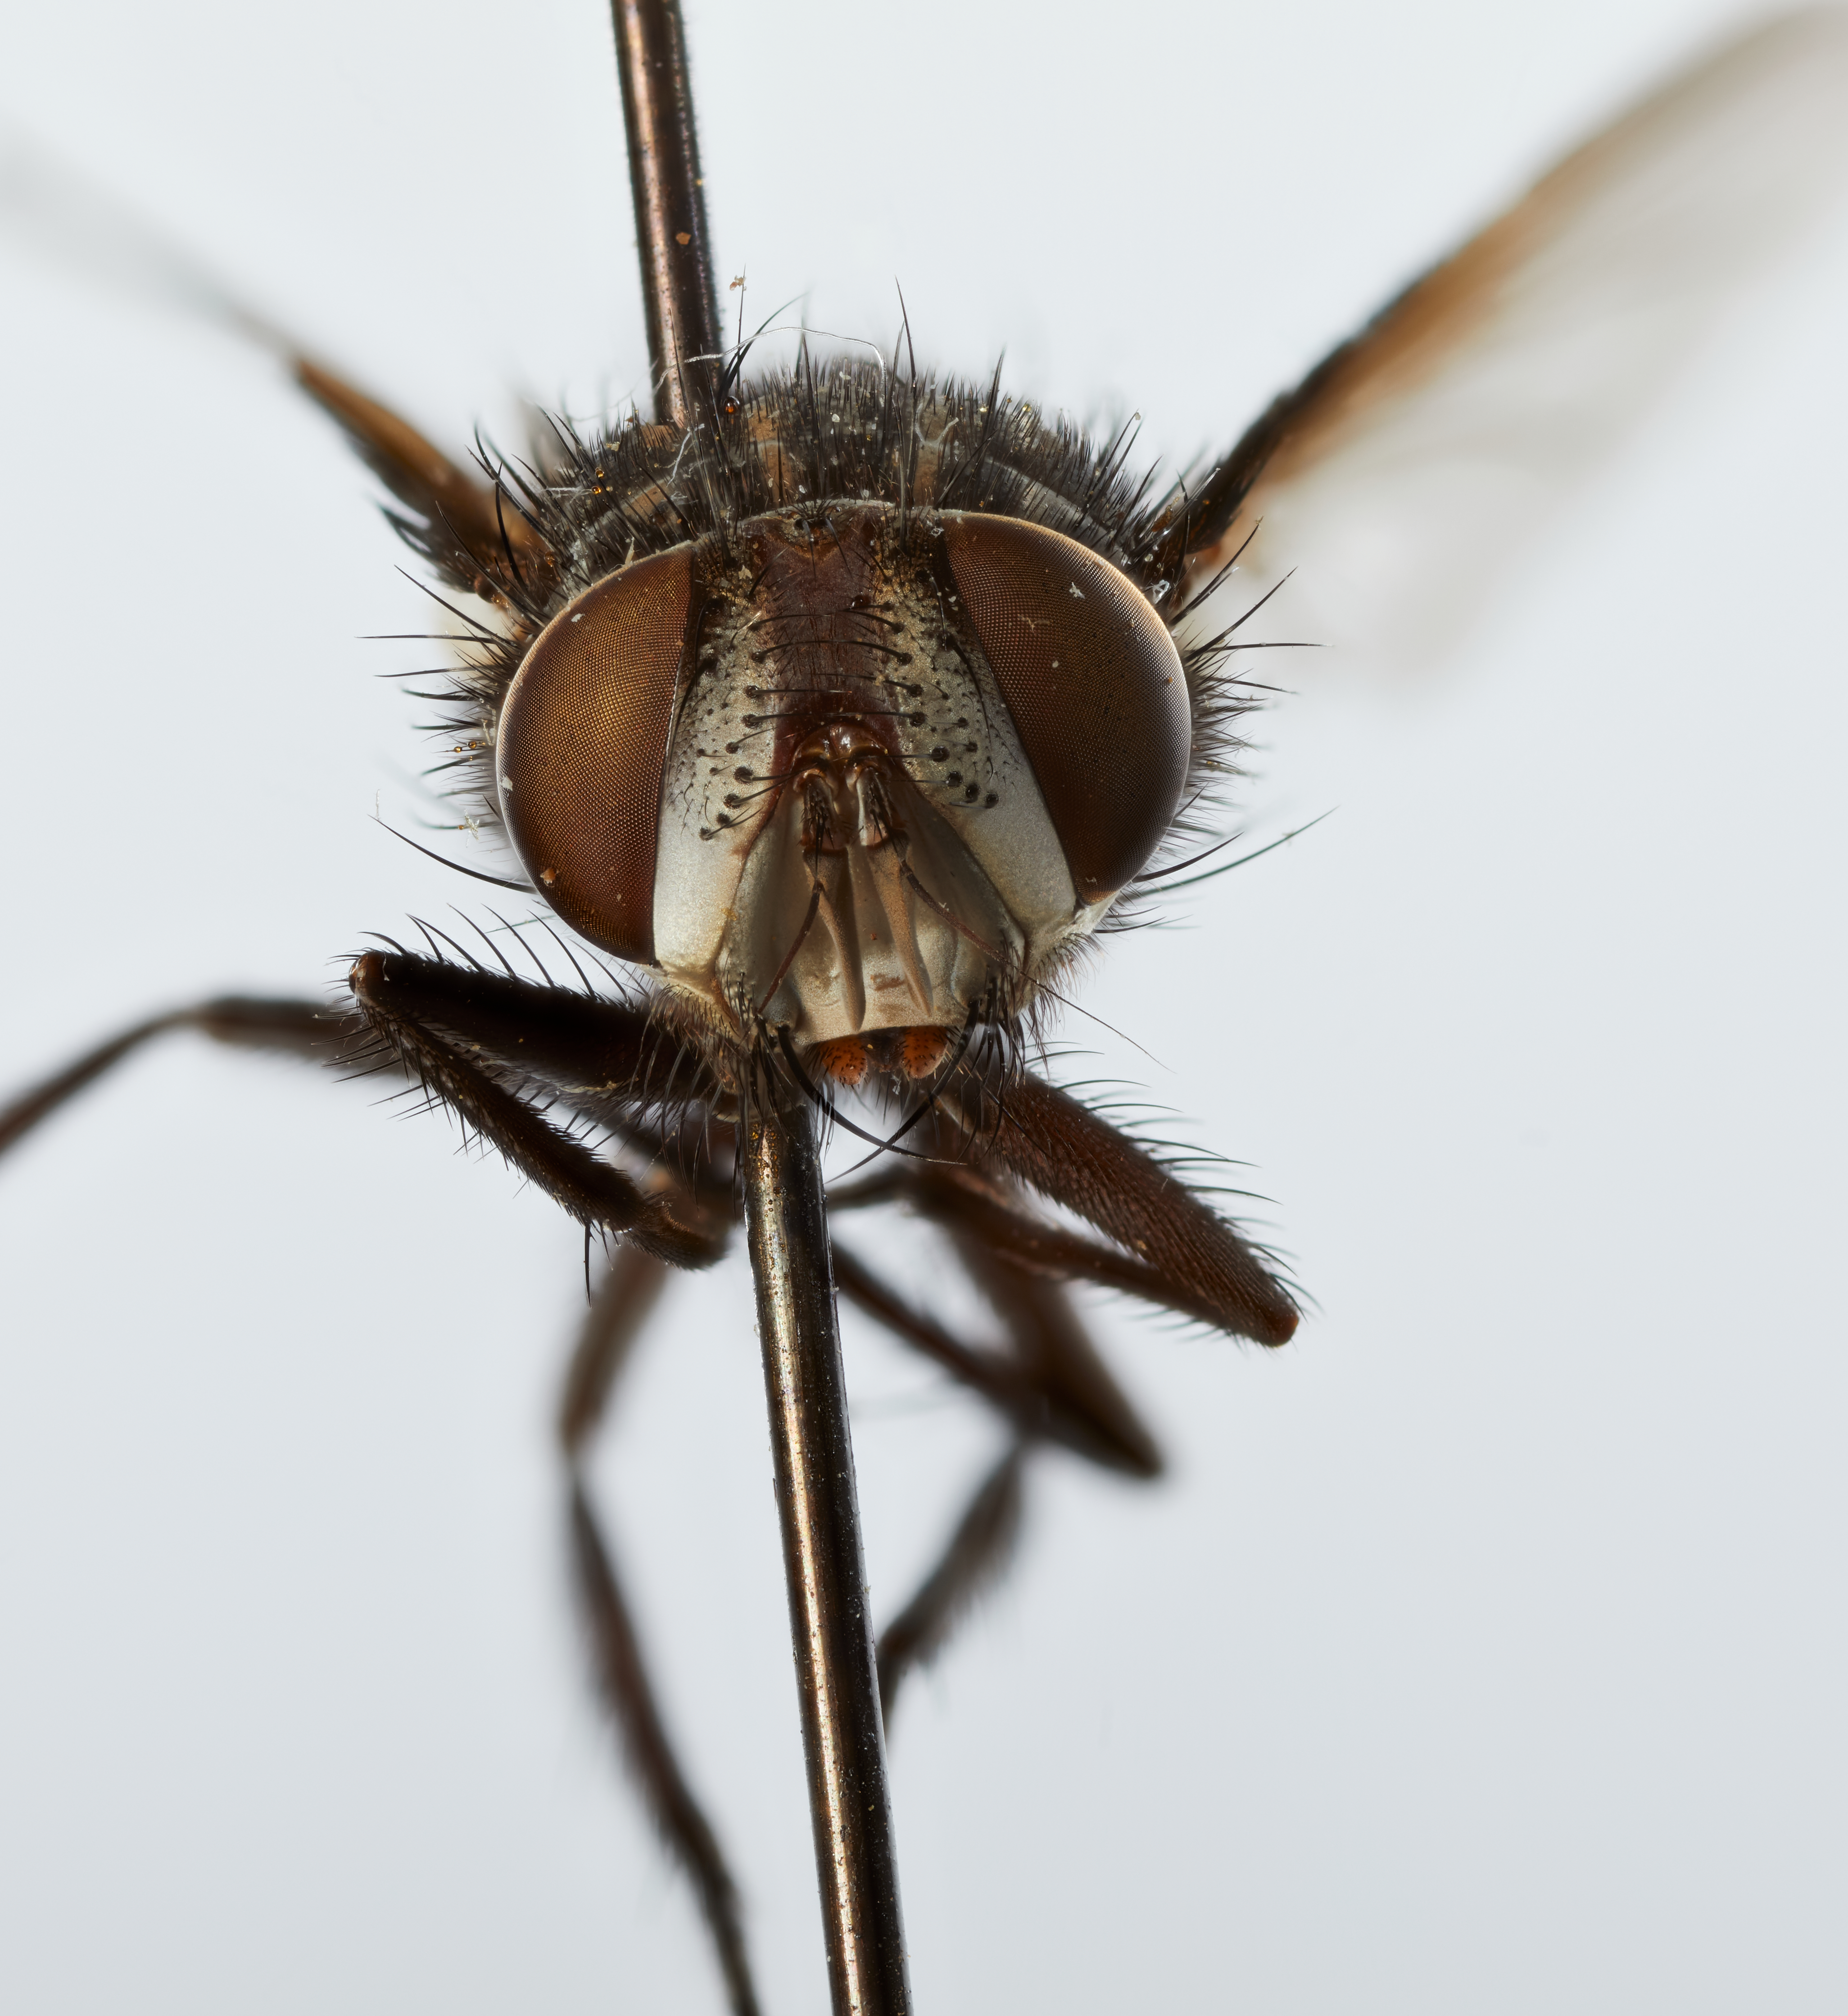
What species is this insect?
Gymnosturmia andina
